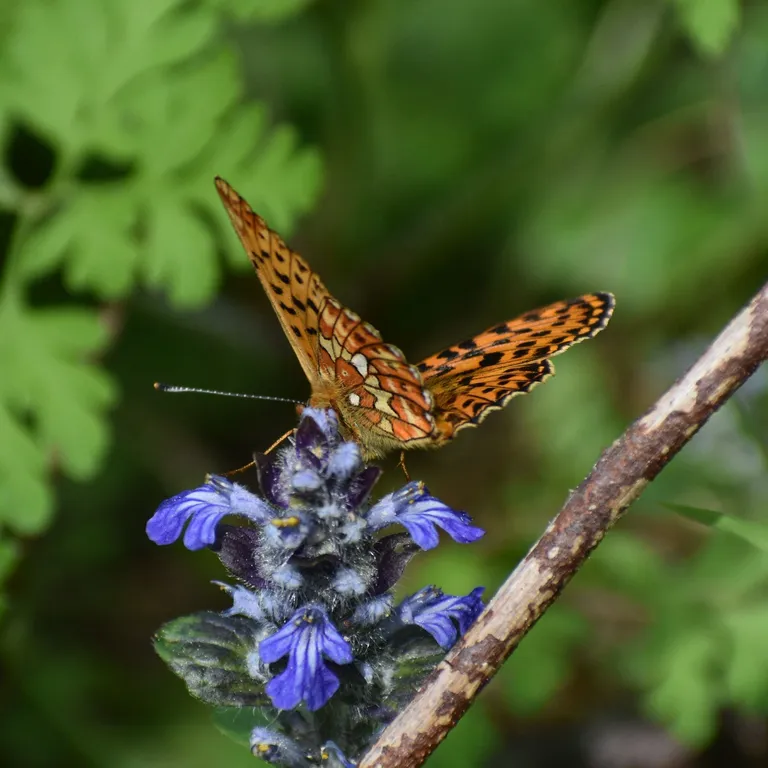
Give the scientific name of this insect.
Boloria euphrosyne (also Clossiana euphrosyne)
